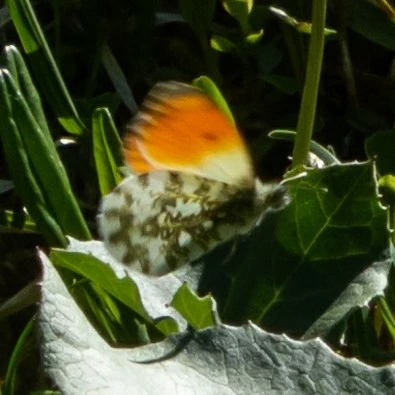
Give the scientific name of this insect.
Anthocharis cardamines
